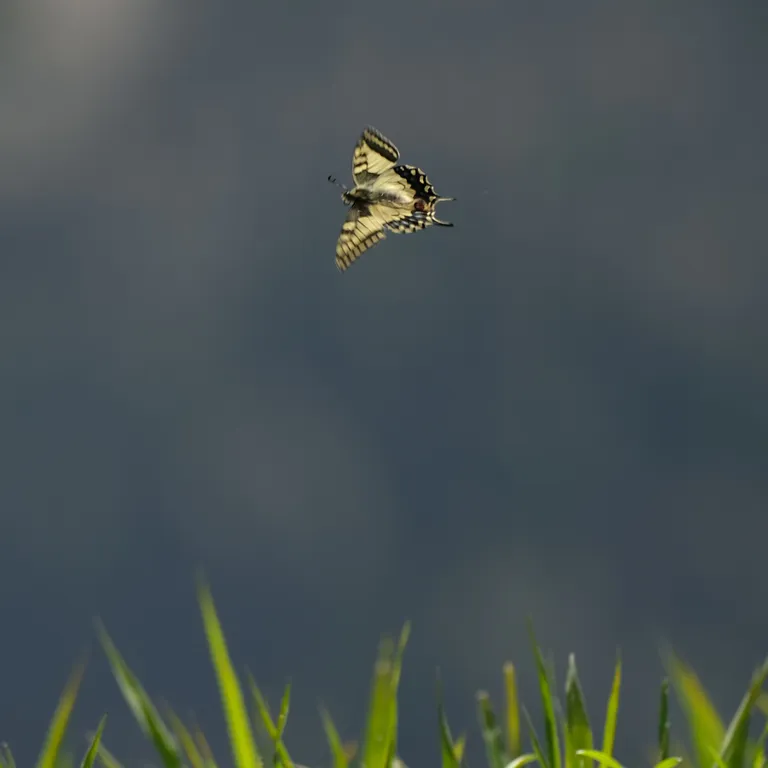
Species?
Papilio machaon
